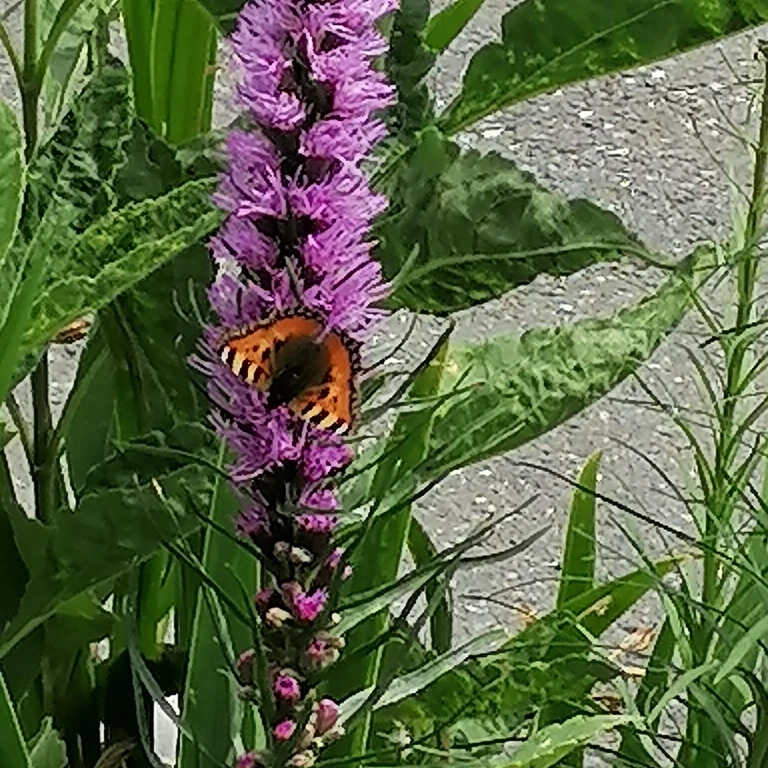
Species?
Aglais urticae
